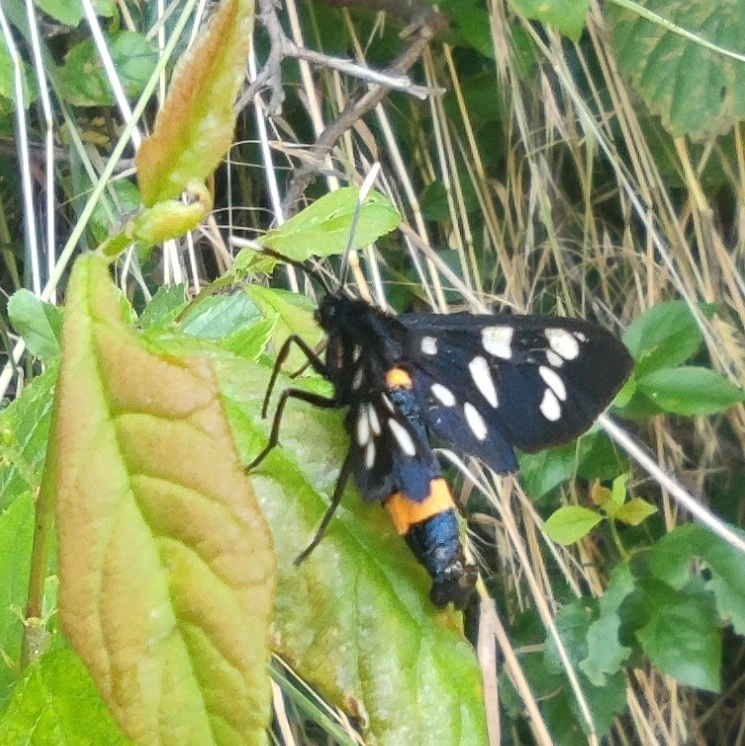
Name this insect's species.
Amata phegea
